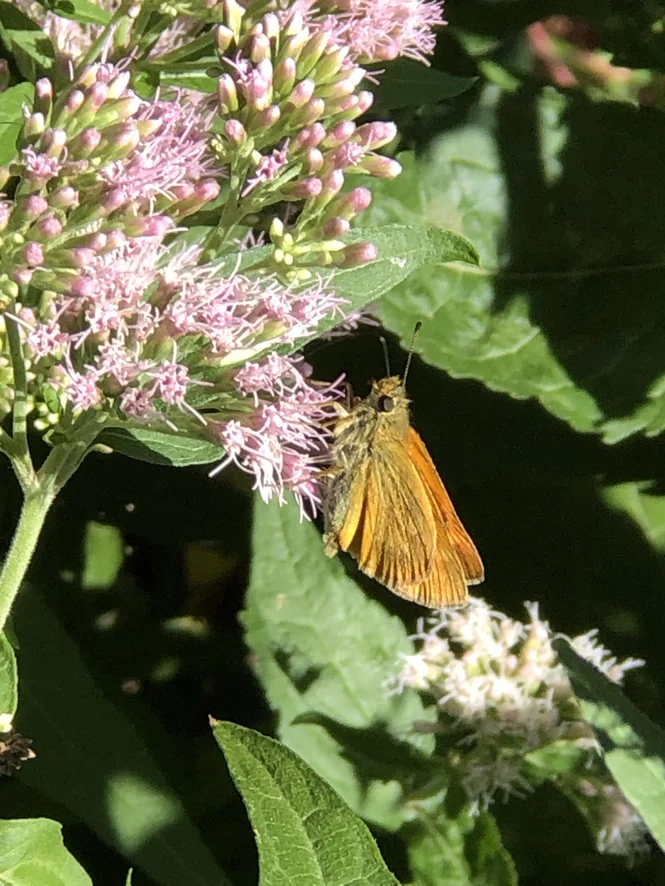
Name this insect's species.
Ochlodes sylvanus (also Ochlodes venata)
